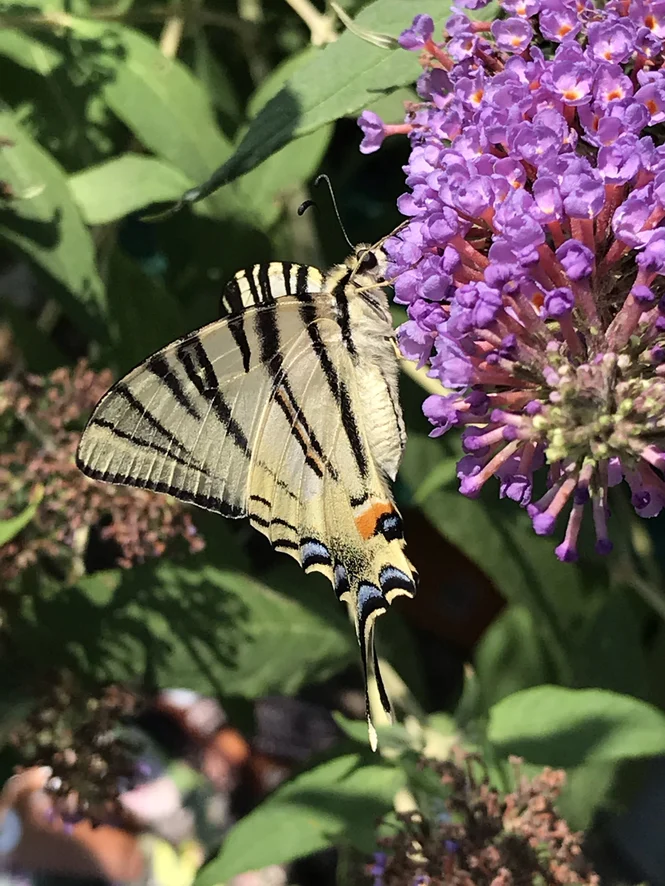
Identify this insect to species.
Iphiclides podalirius
